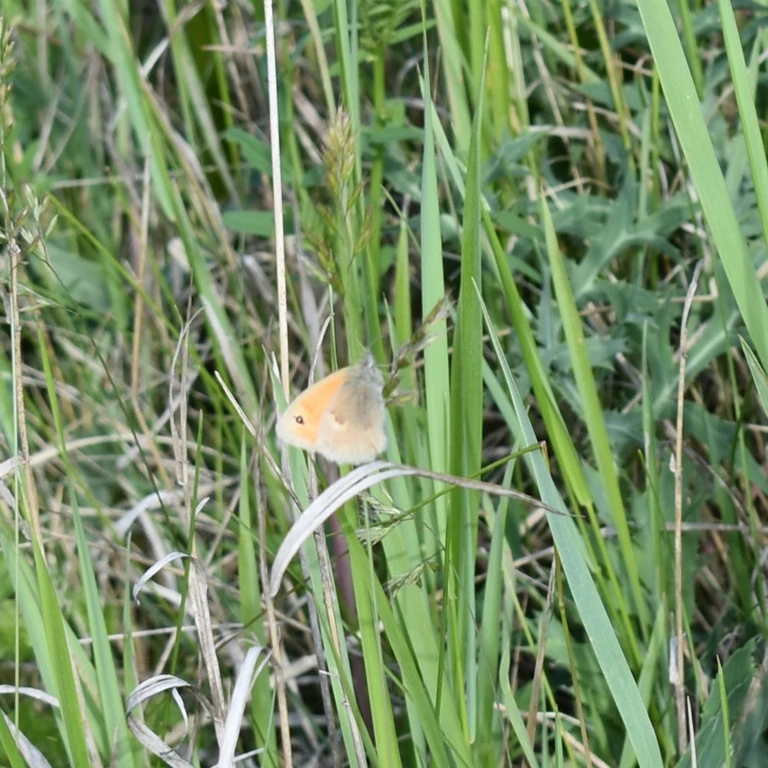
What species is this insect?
Coenonympha pamphilus
